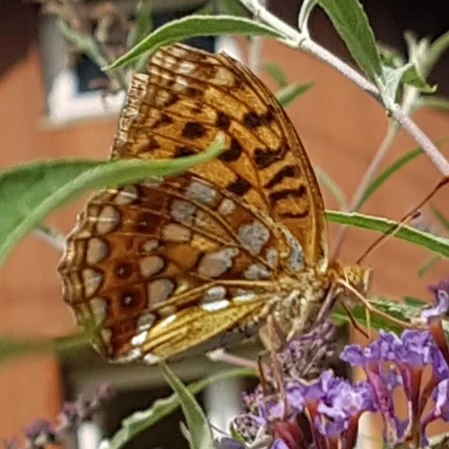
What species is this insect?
Fabriciana adippe
